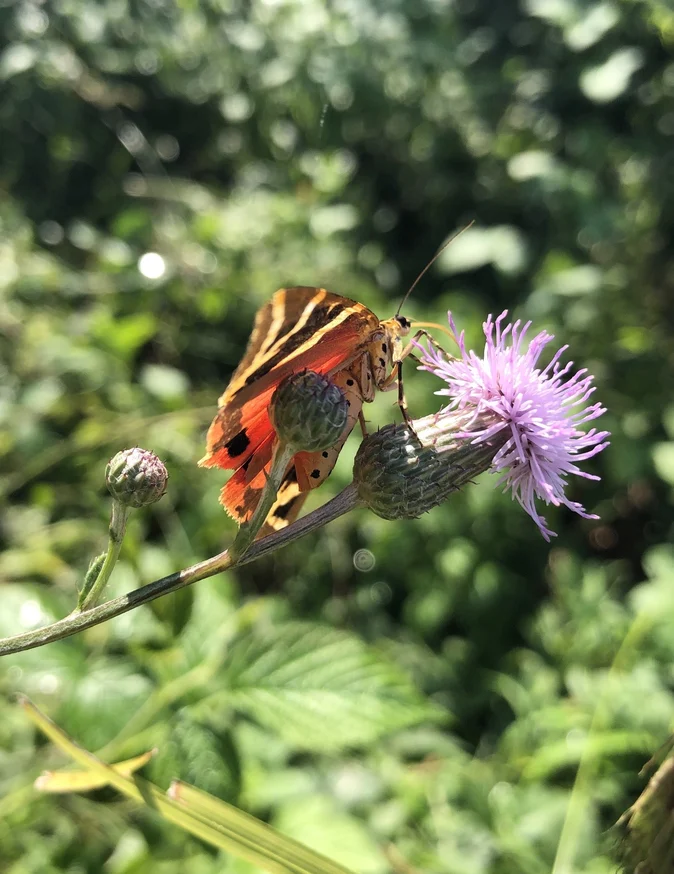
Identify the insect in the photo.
Euplagia quadripunctaria
